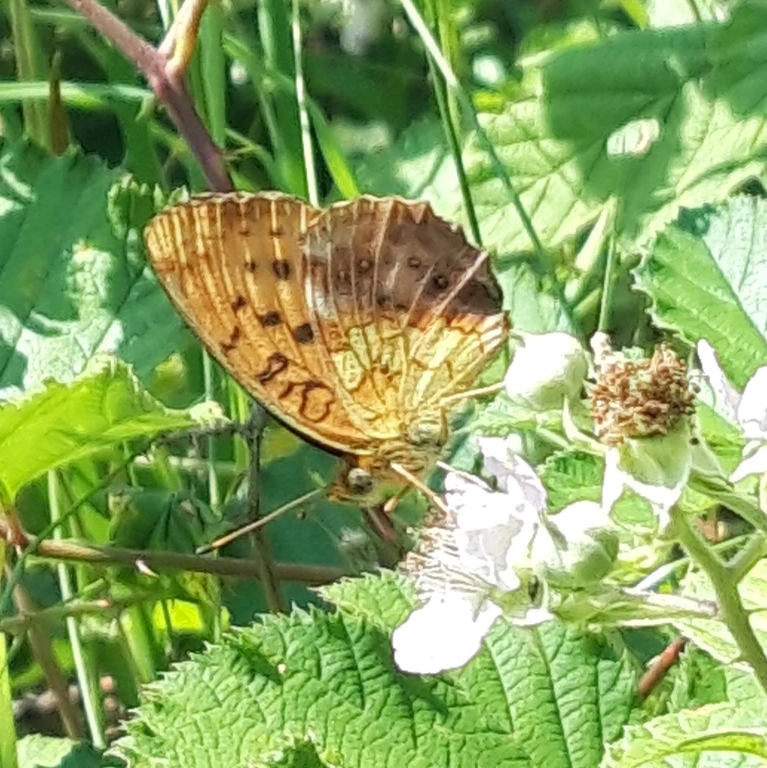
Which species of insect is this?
Brenthis daphne
